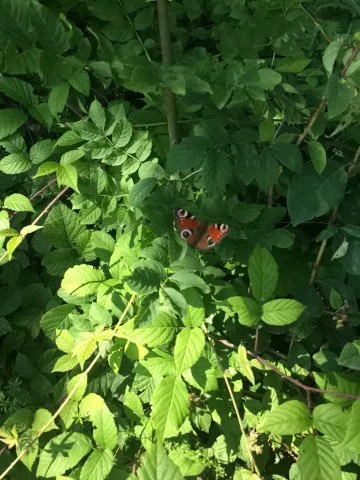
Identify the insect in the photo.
Aglais io
